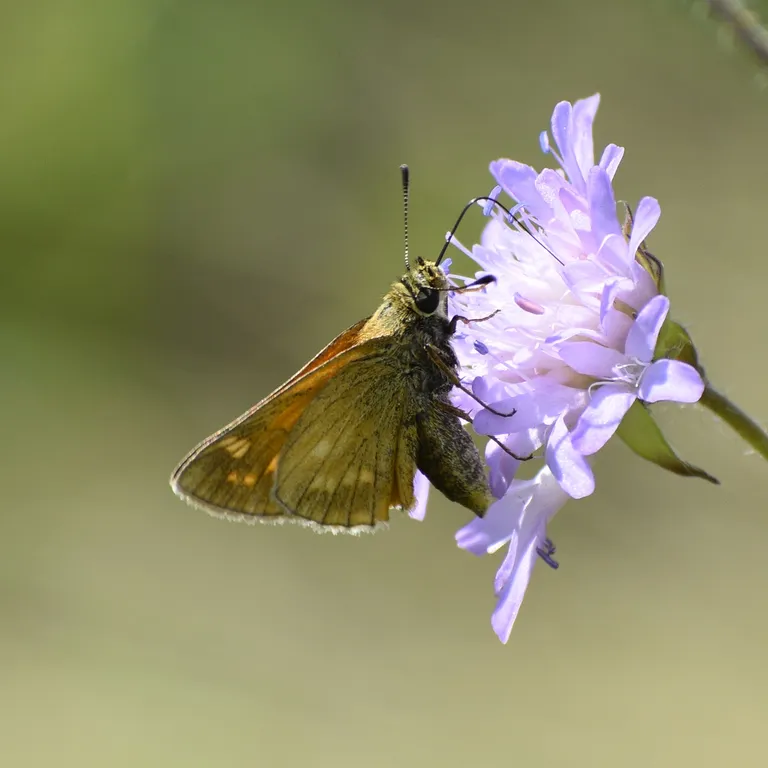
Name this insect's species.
Ochlodes sylvanus (also Ochlodes venata)
